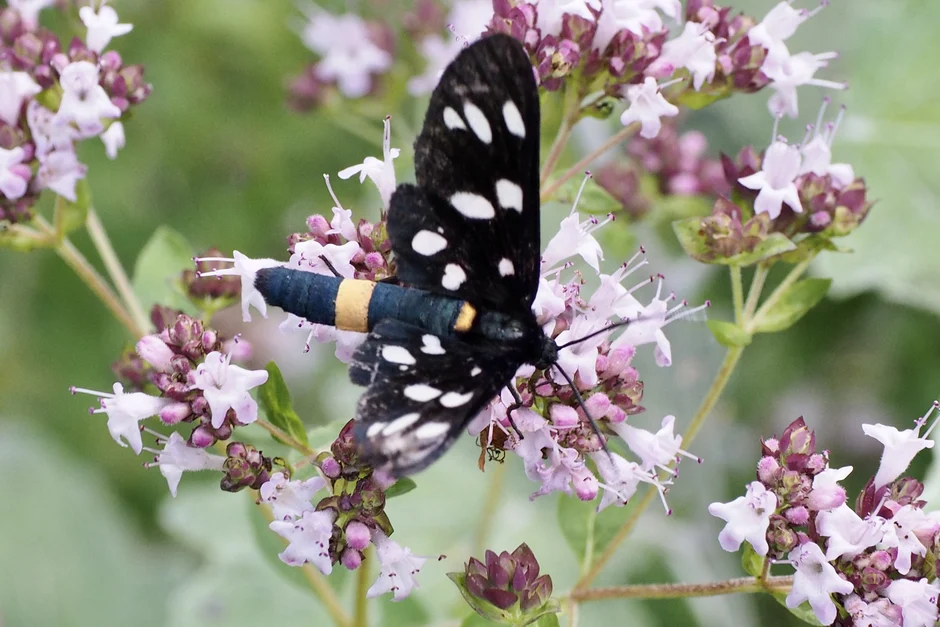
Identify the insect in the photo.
Amata phegea
